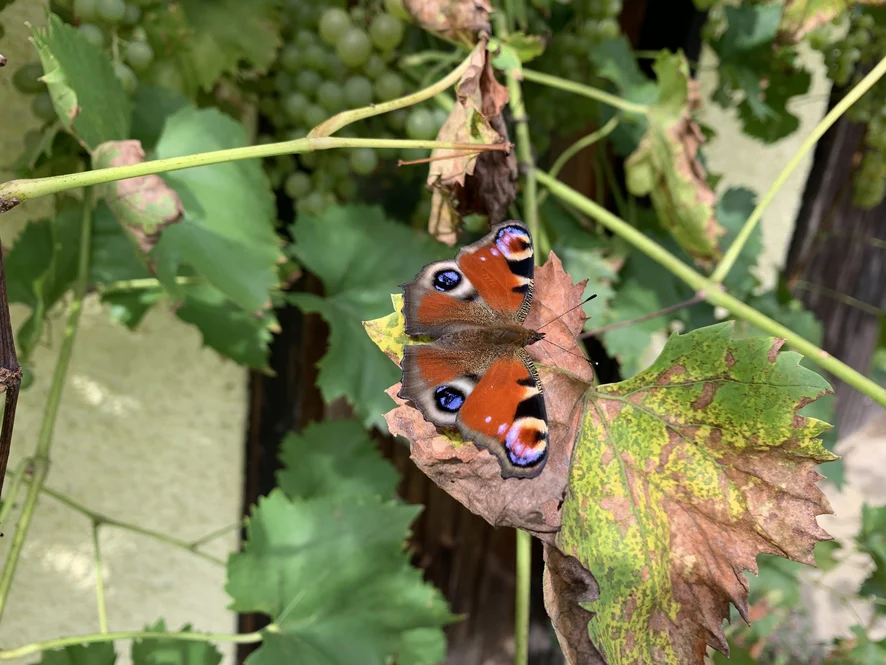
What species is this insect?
Aglais io
